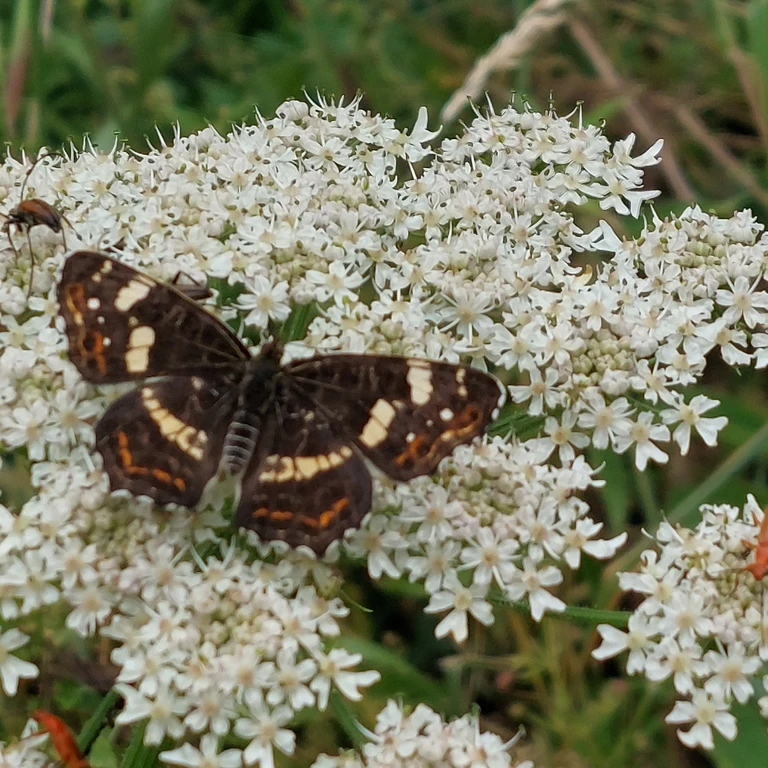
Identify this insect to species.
Araschnia levana
